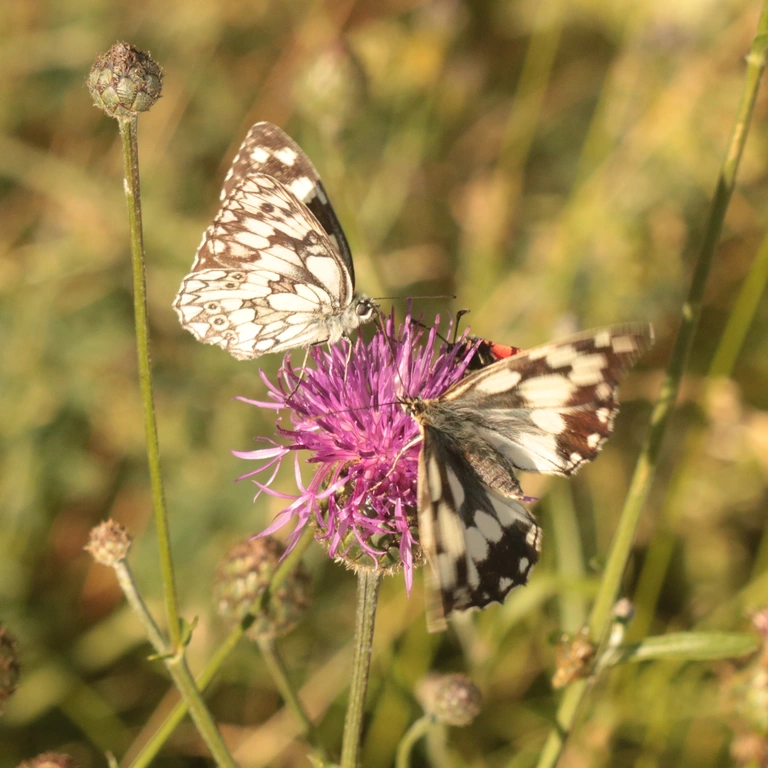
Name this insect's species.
Melanargia galathea
